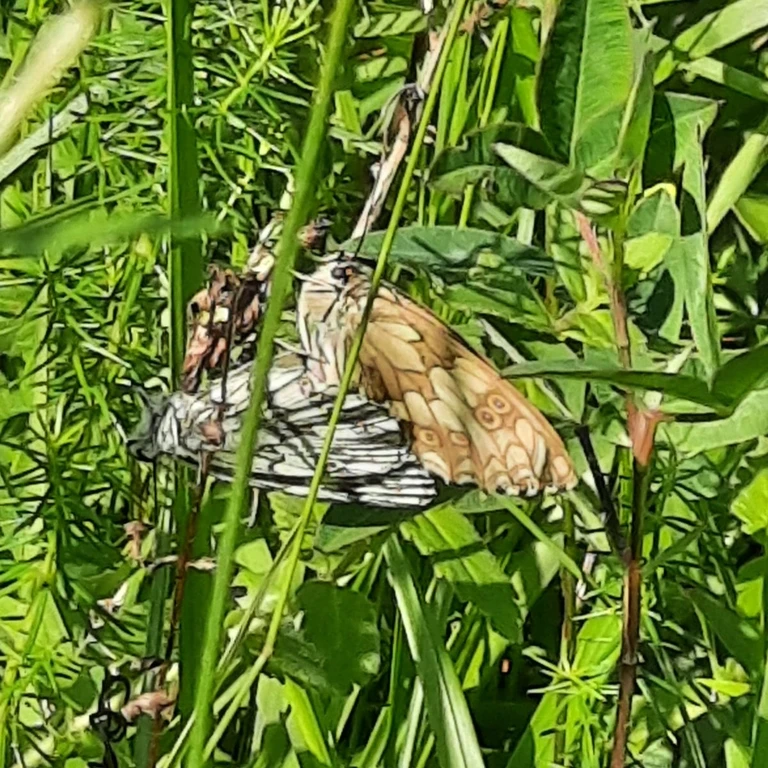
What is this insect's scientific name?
Melanargia galathea
